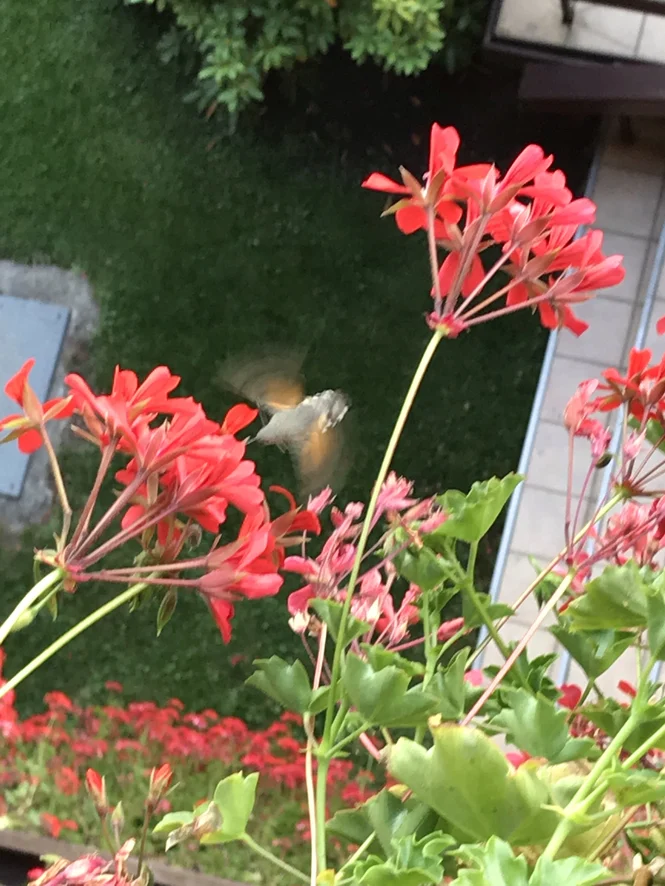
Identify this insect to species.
Macroglossum stellatarum
